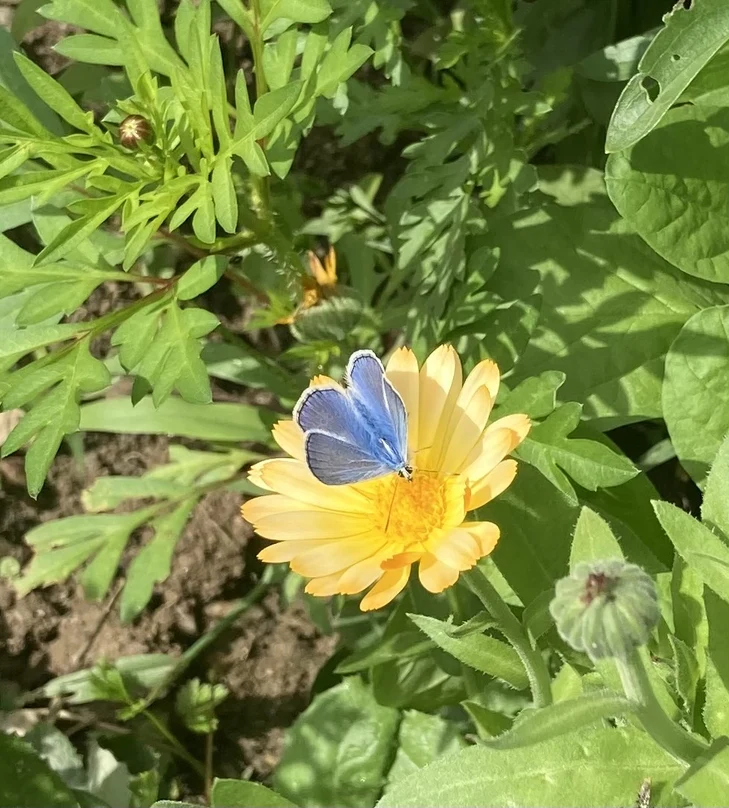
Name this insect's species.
Polyommatus icarus
